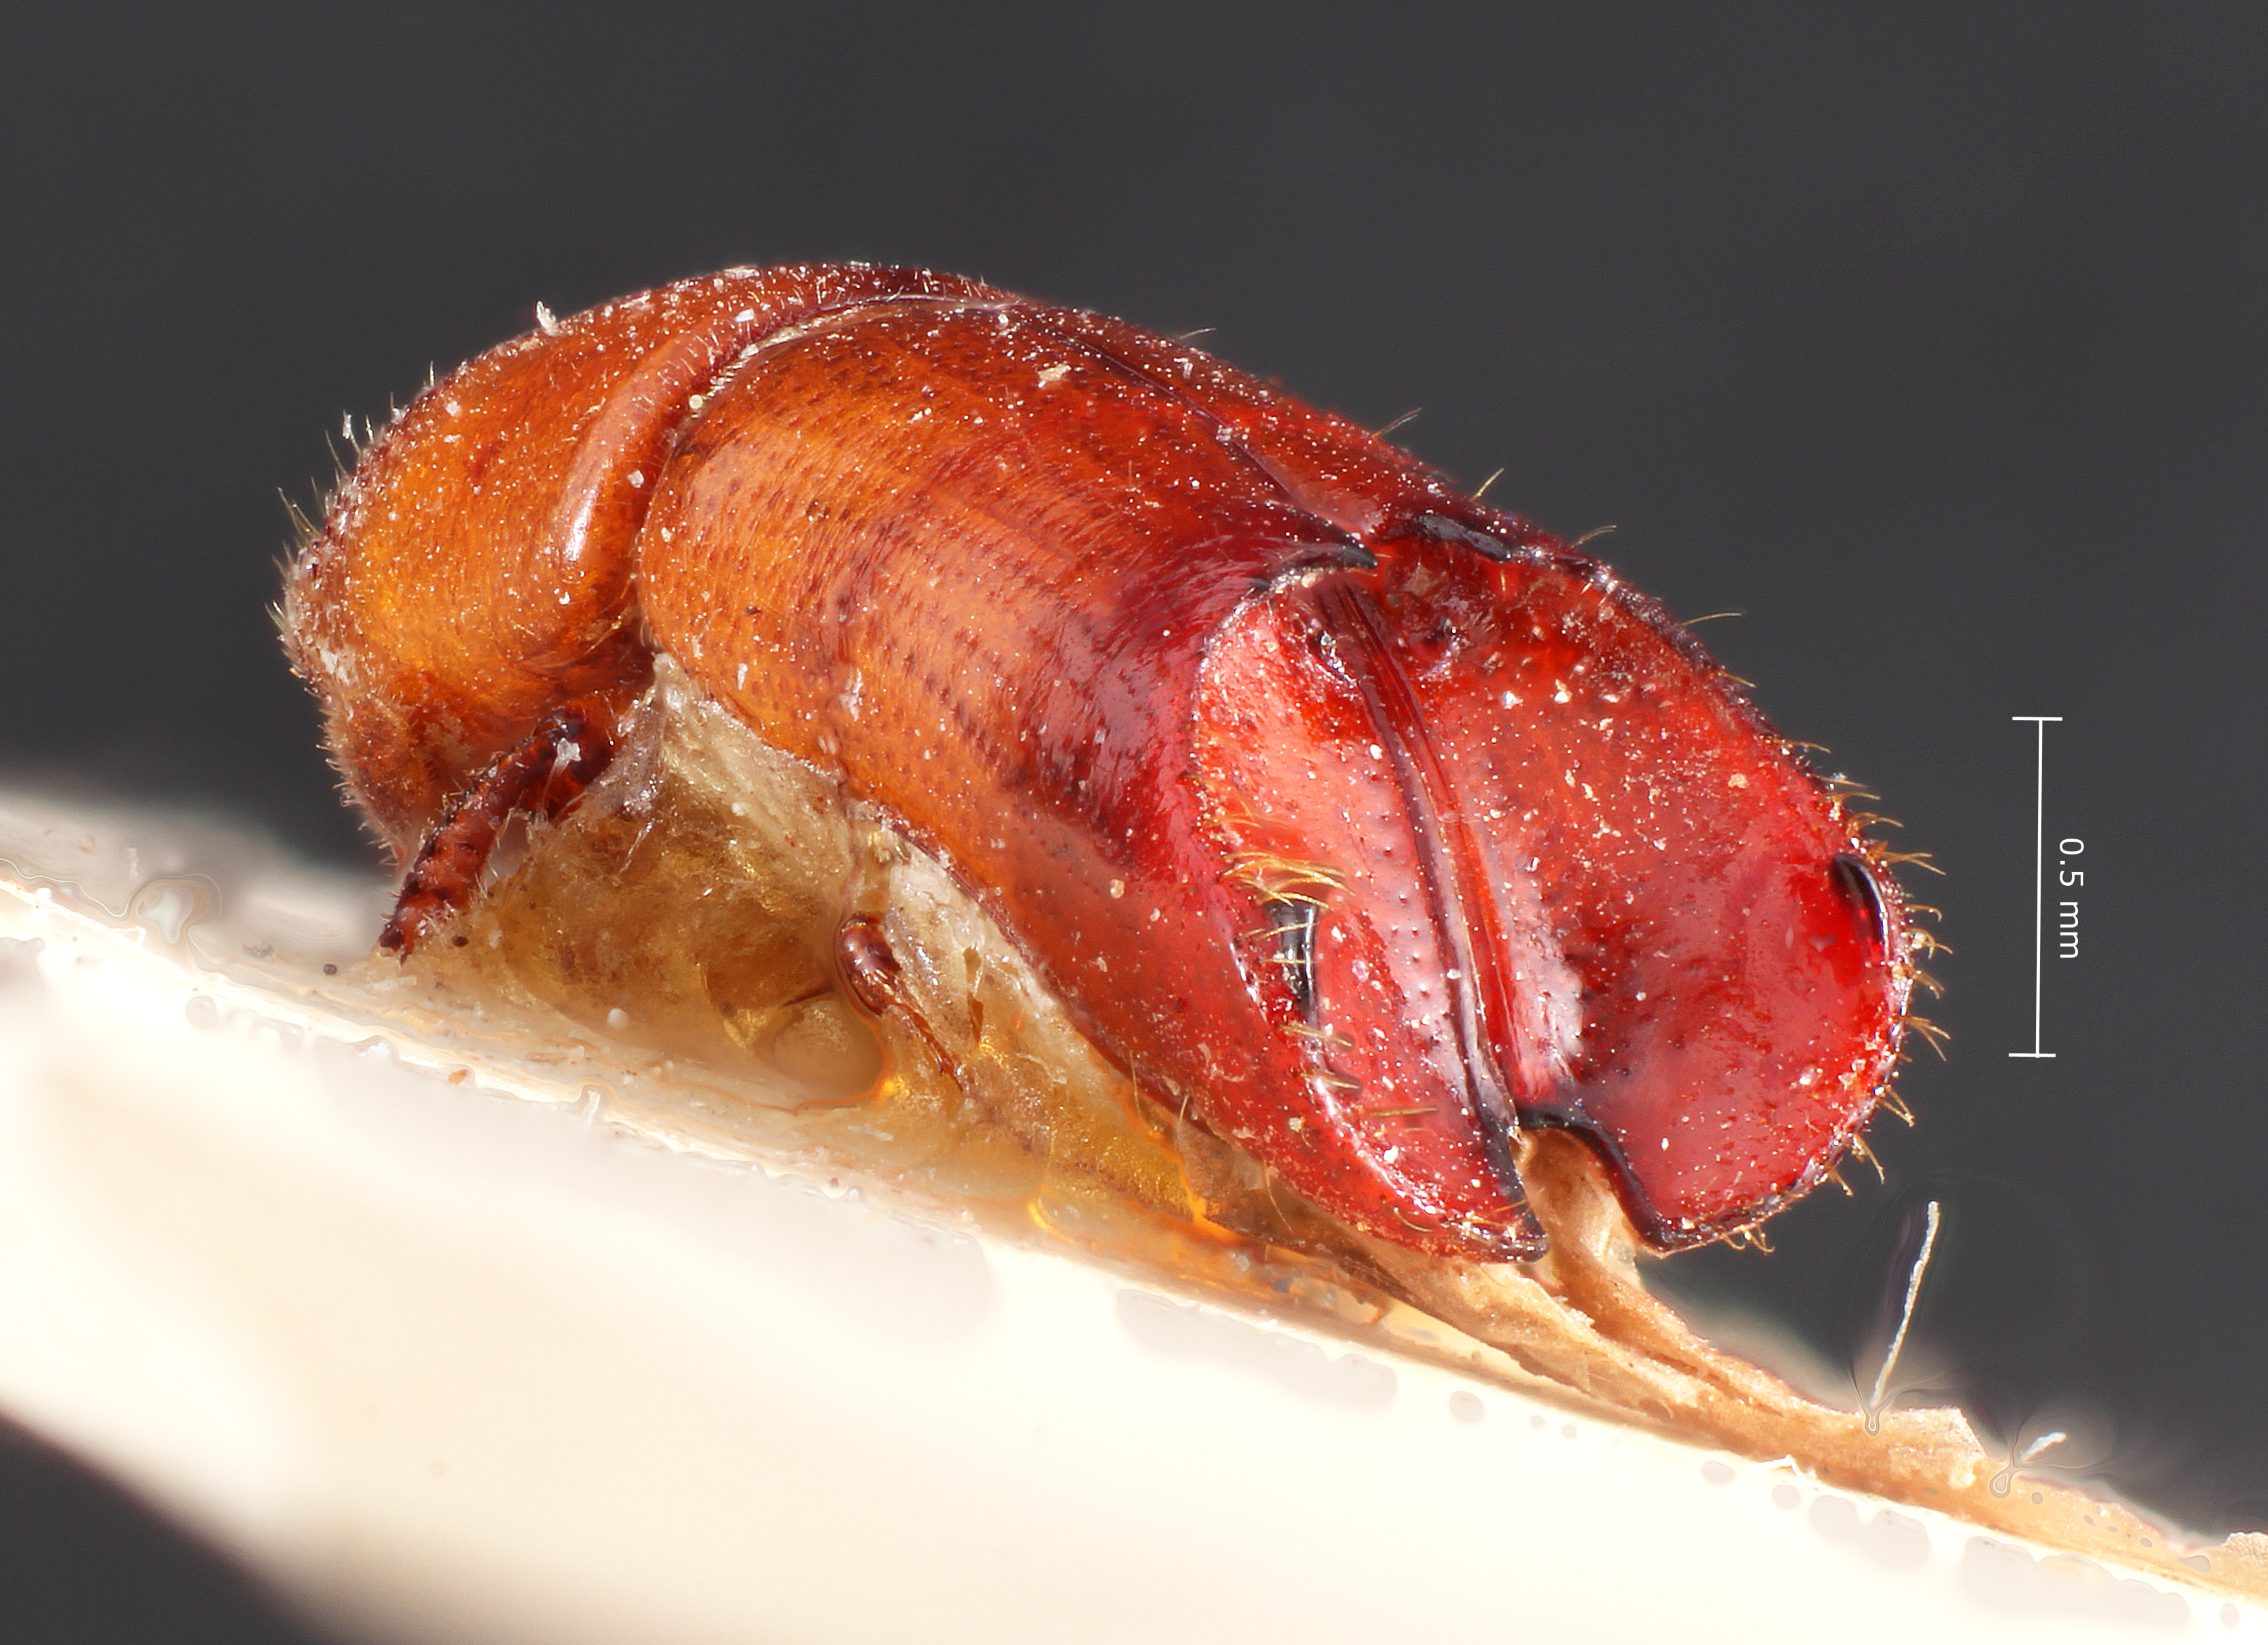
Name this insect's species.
Amphicranus gracilis
